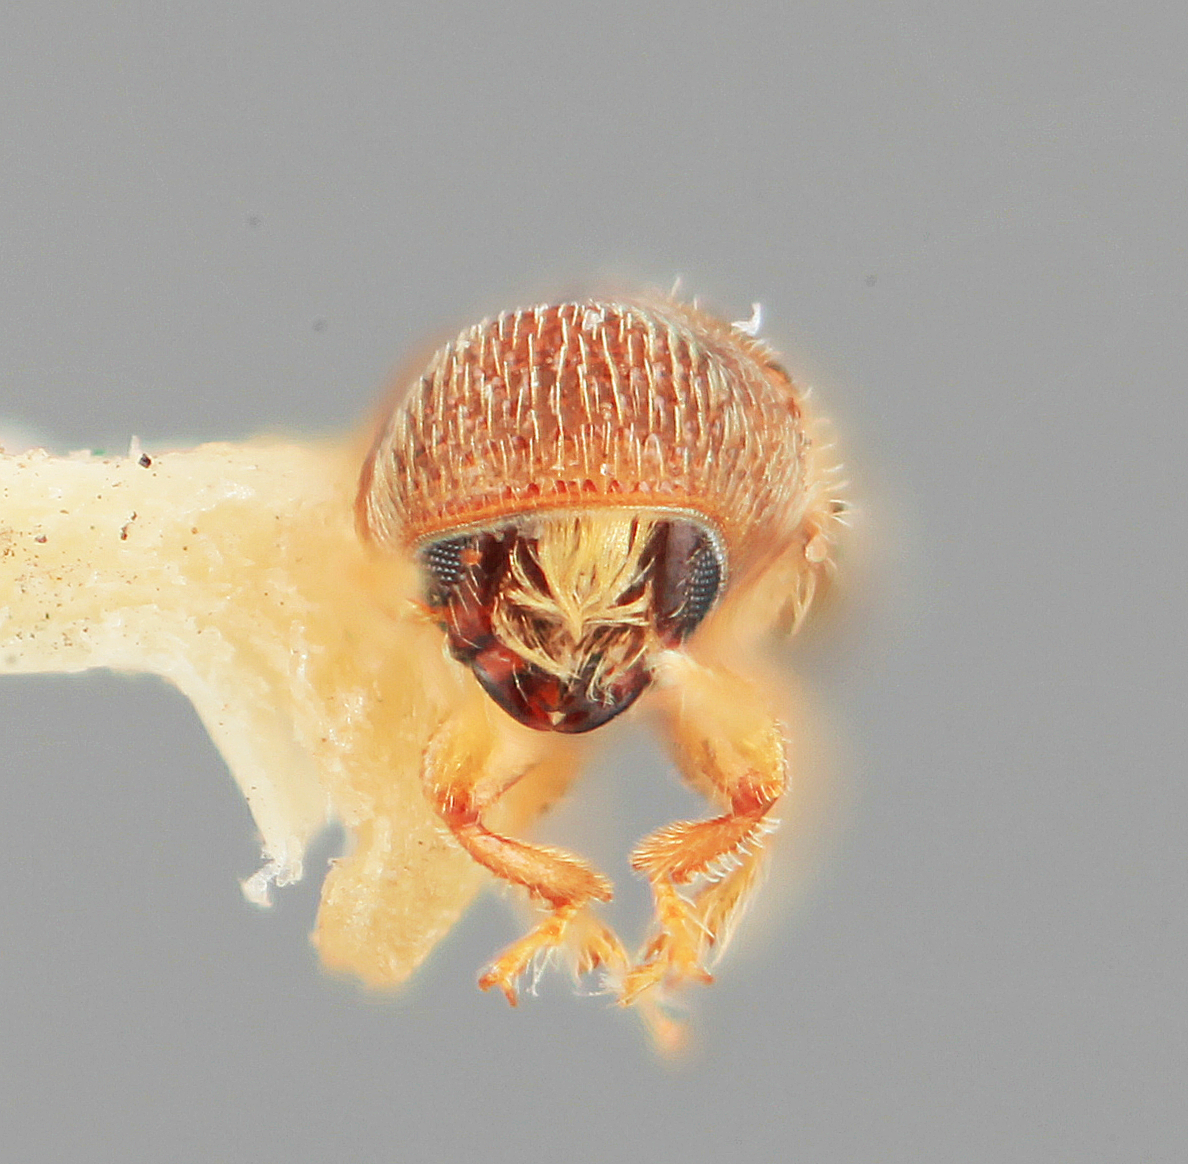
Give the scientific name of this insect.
Pseudopityophthorus durangoensis
